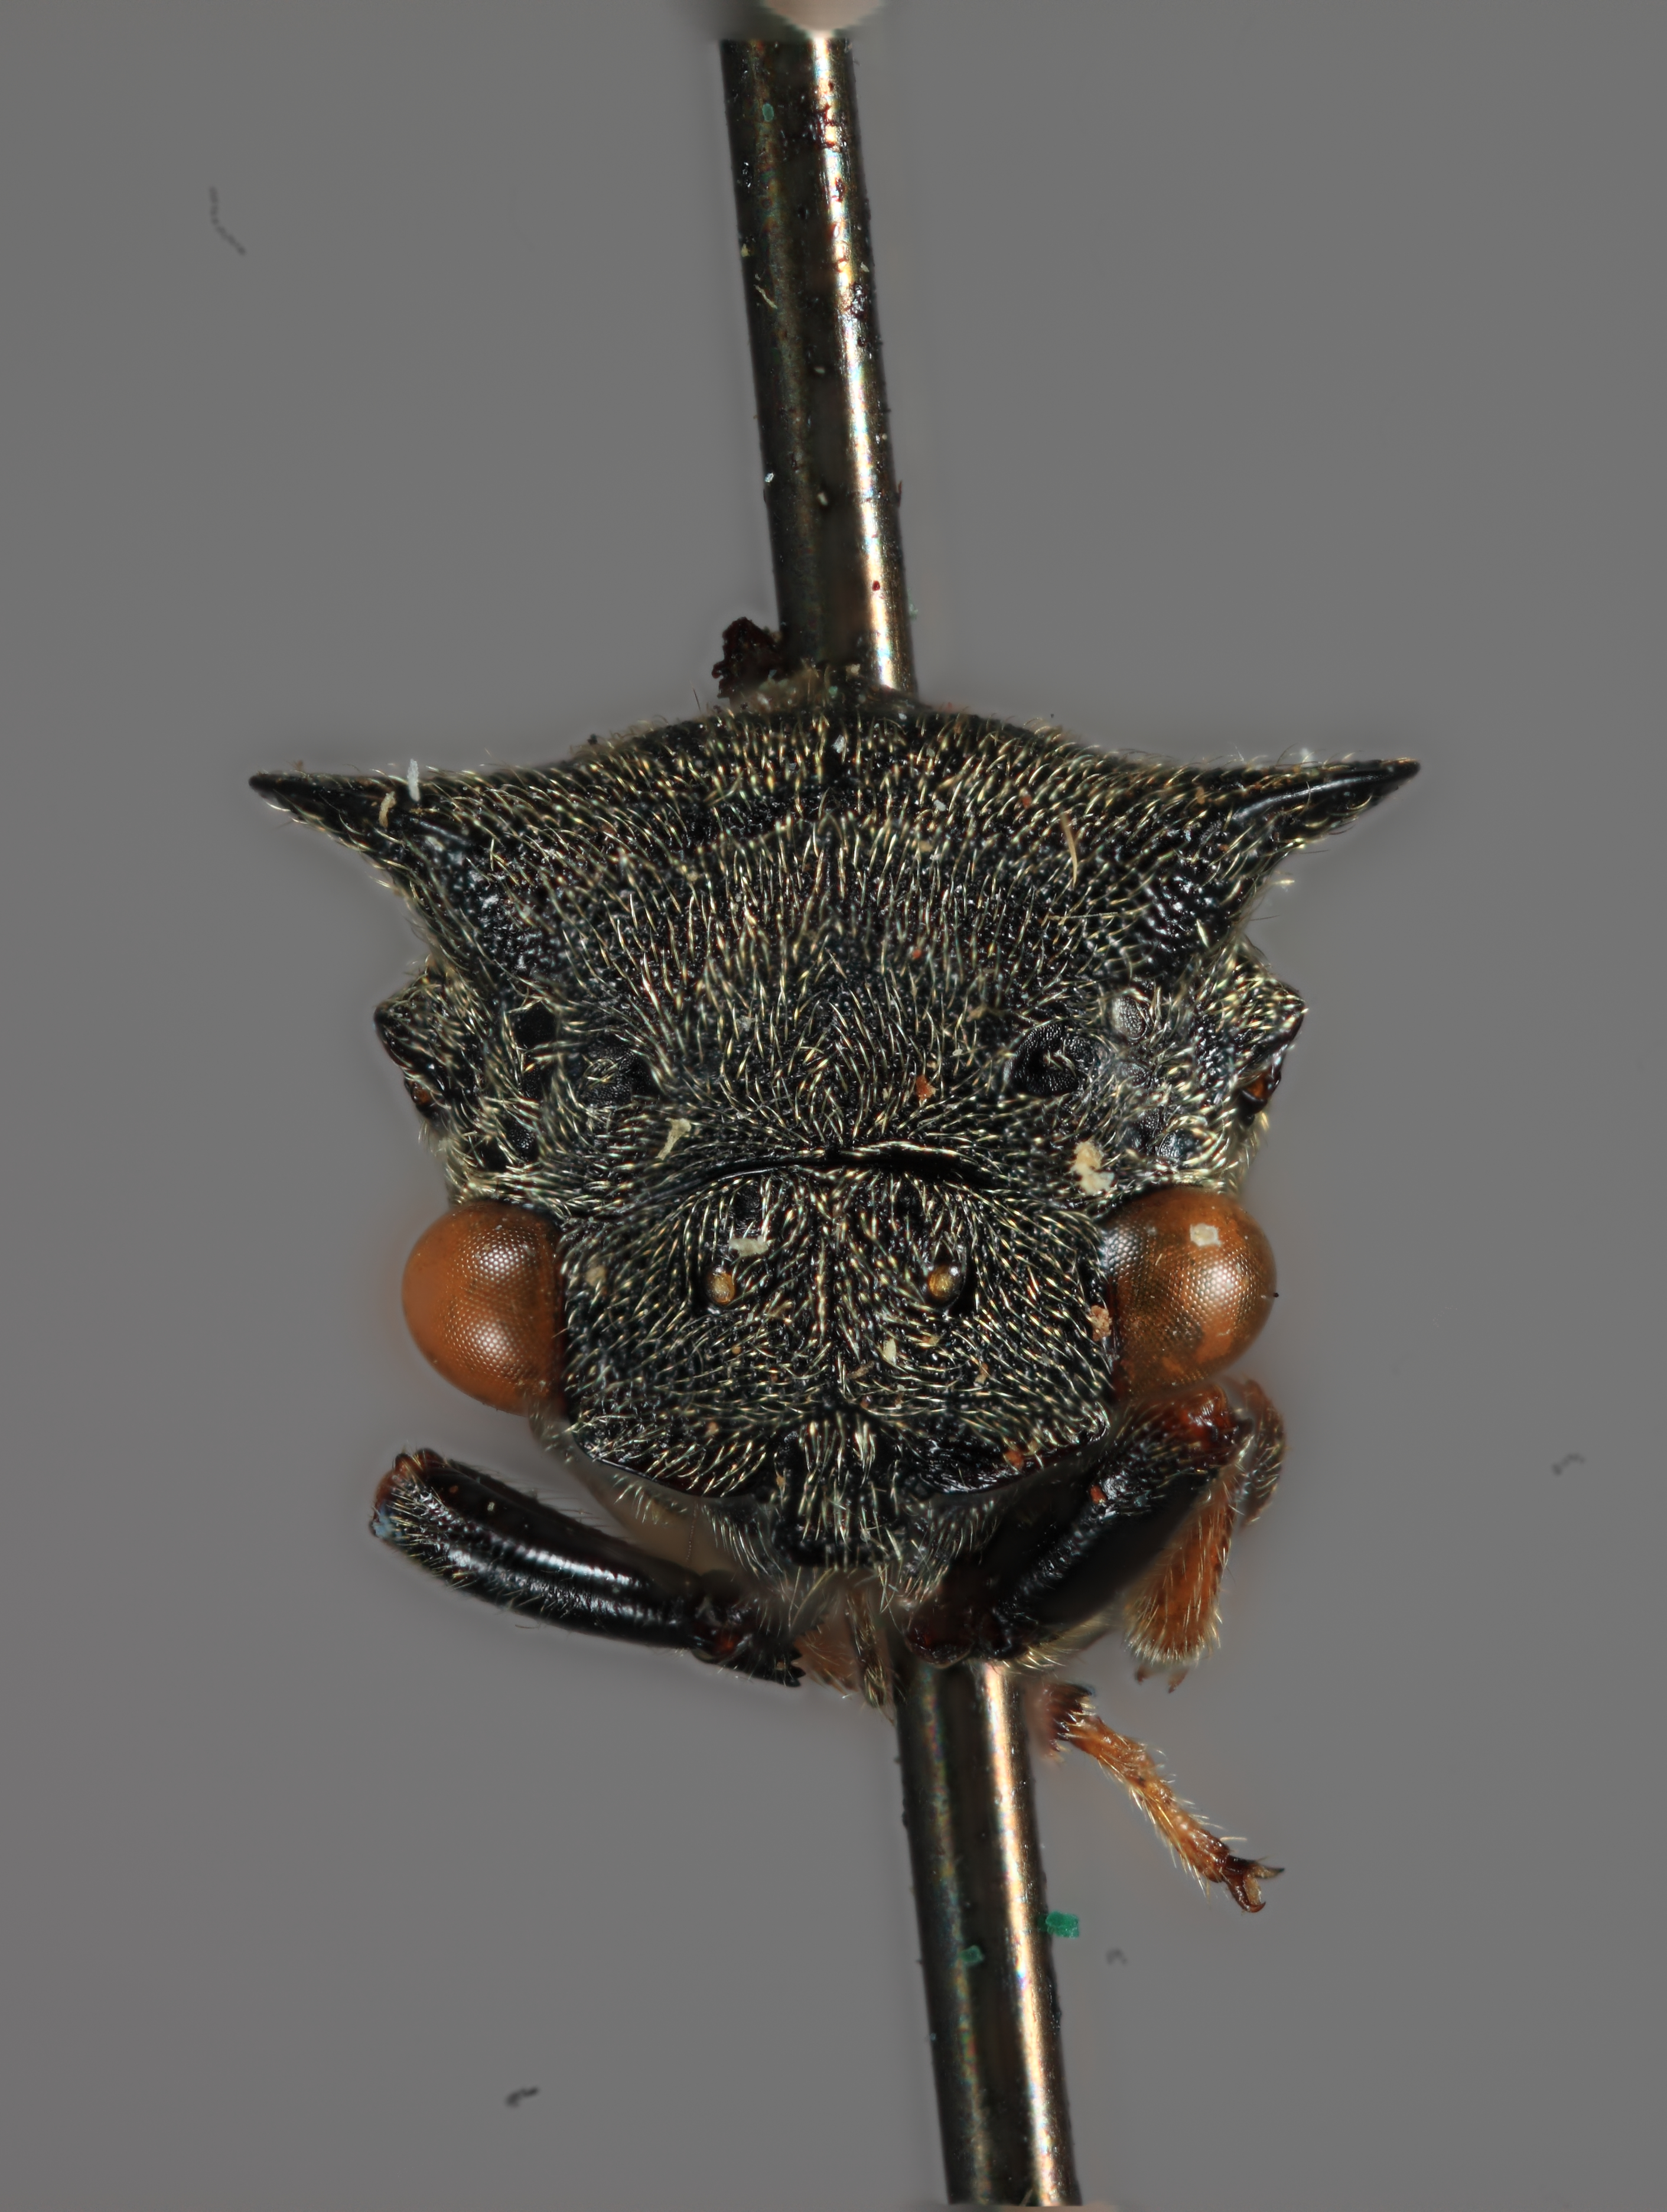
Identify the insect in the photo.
Tricentrus papuaensis
